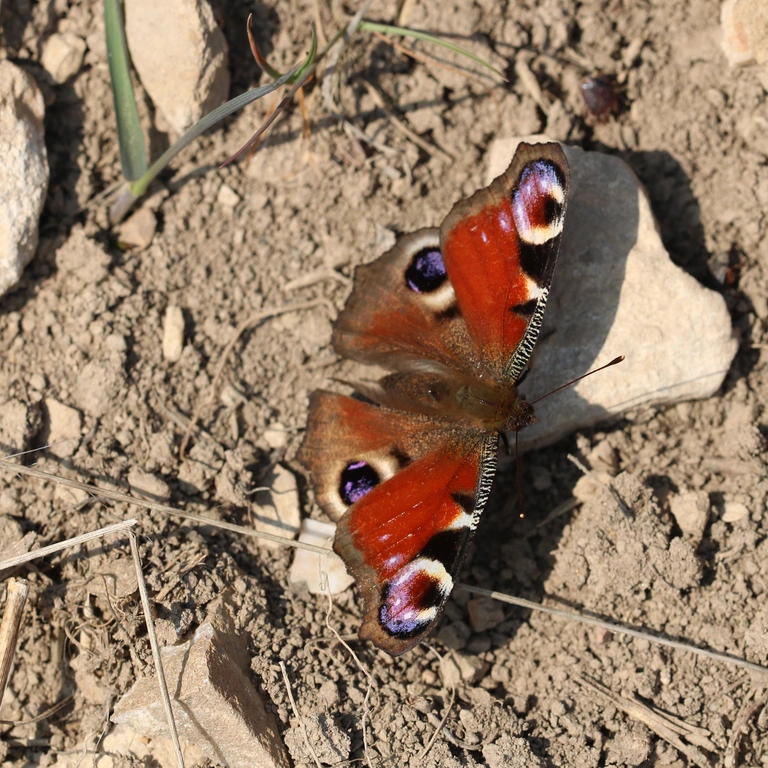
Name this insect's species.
Aglais io
